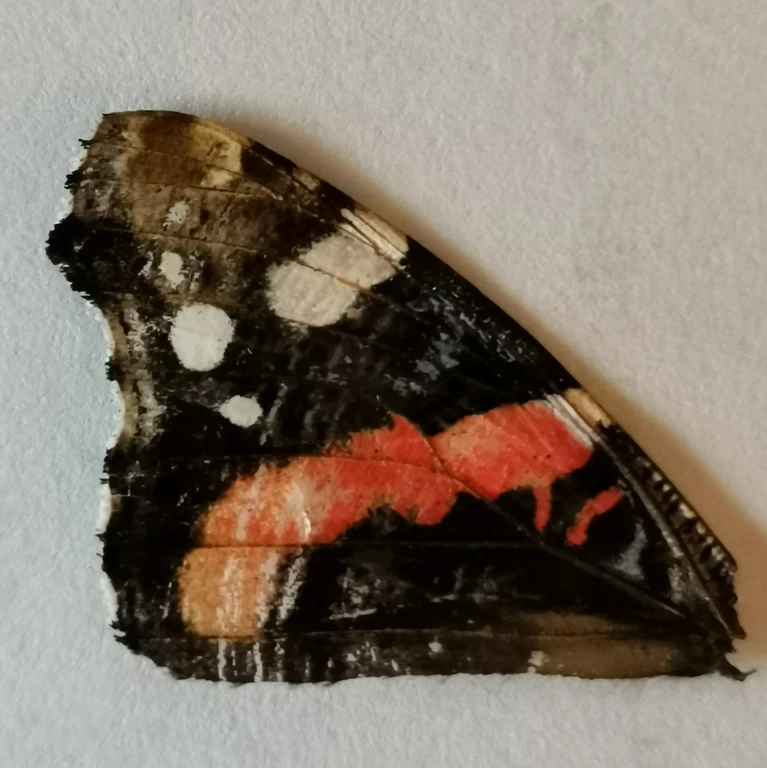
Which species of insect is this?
Vanessa atalanta
